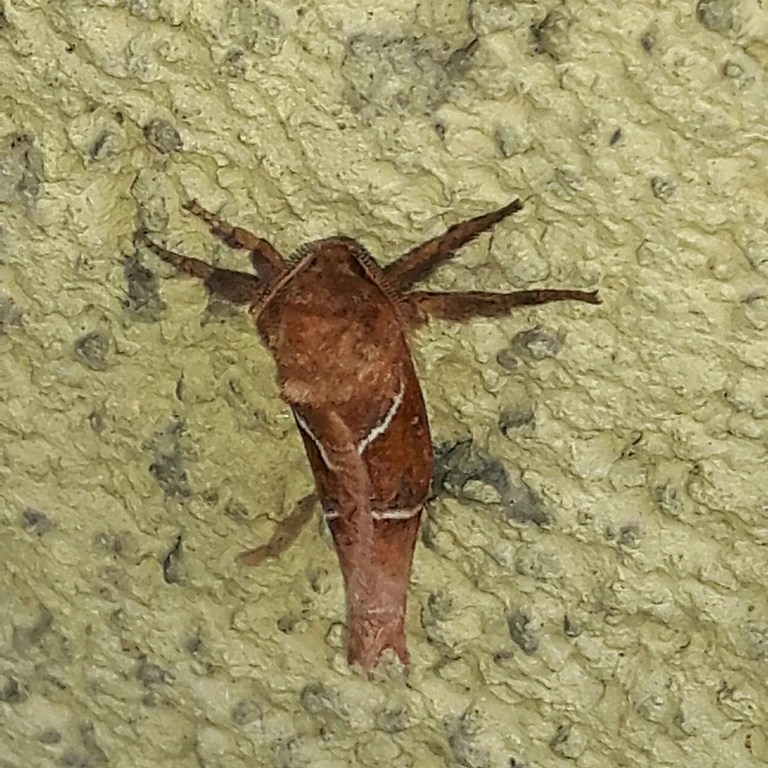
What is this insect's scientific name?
Triodia sylvina
